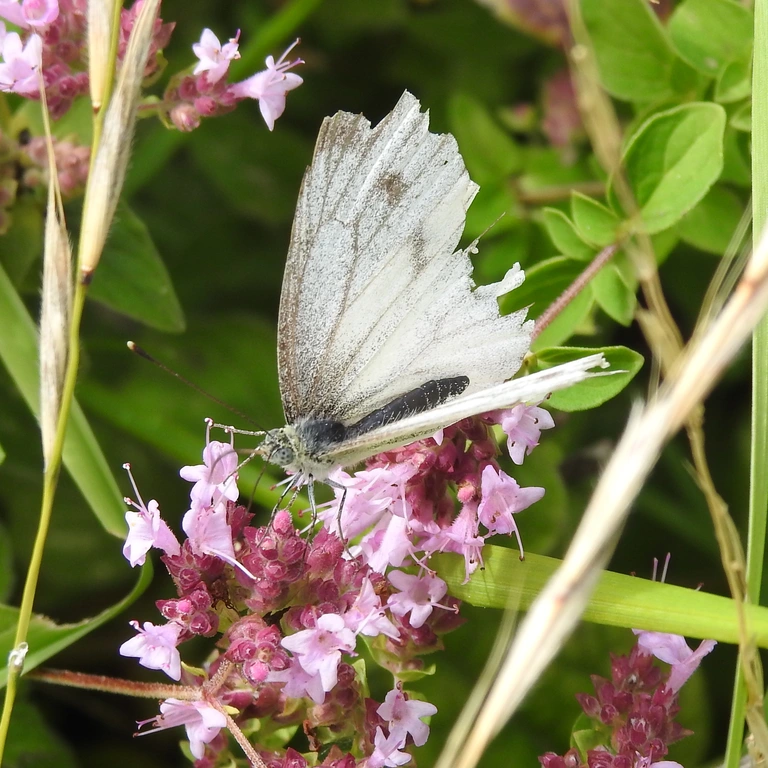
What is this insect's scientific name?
Pieris napi
